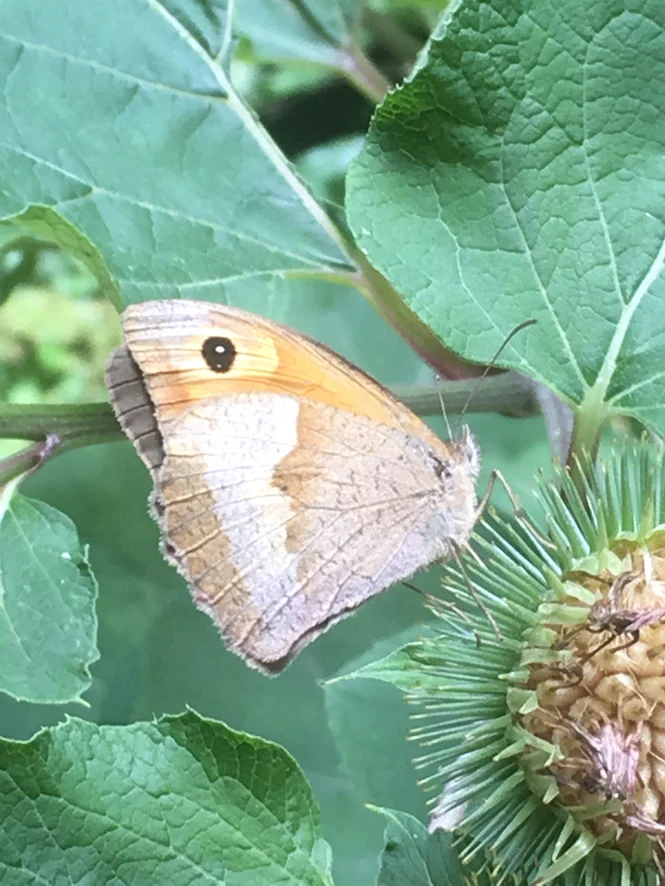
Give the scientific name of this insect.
Maniola jurtina
